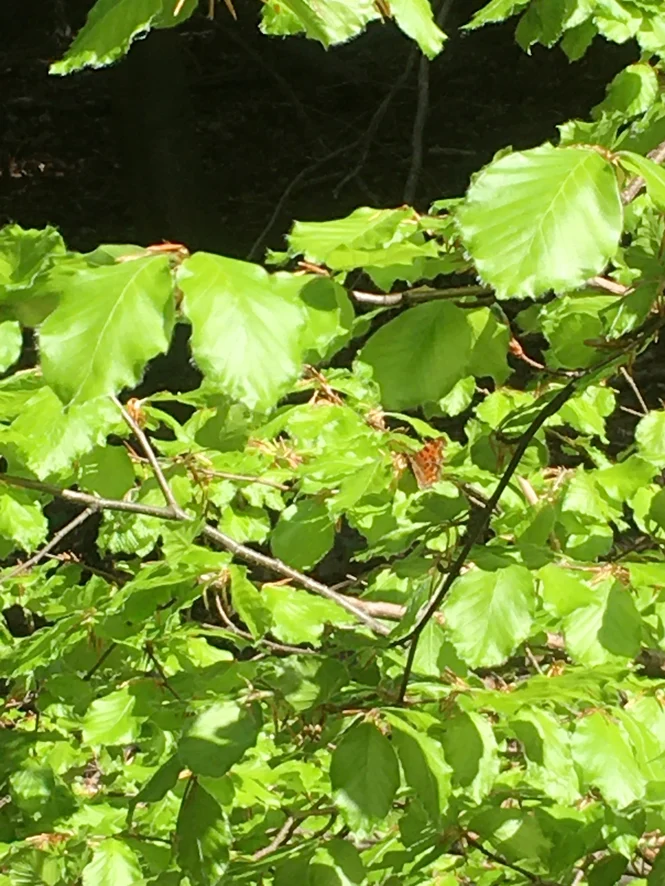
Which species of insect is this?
Polygonia c-album
